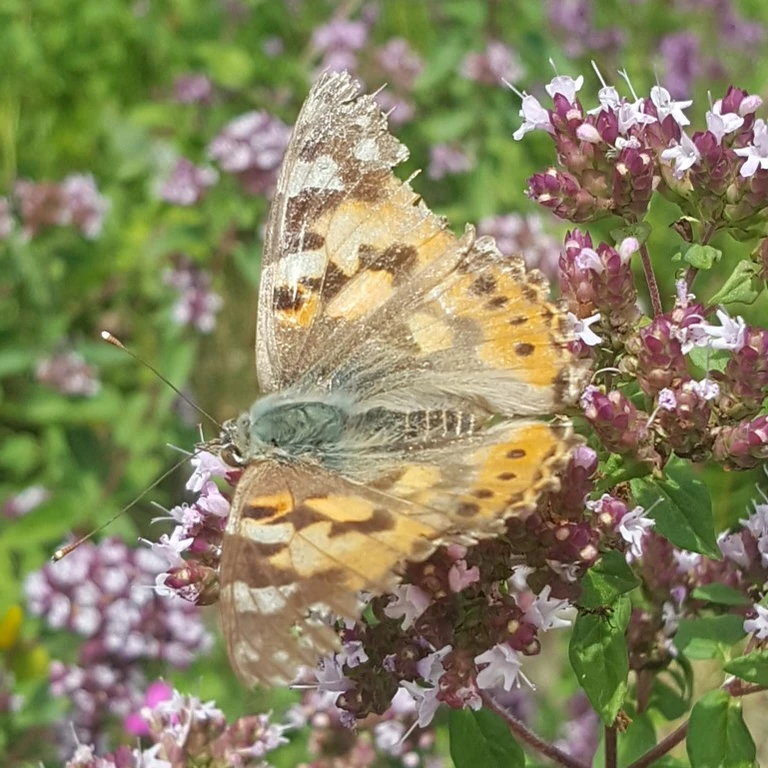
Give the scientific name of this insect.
Vanessa cardui
